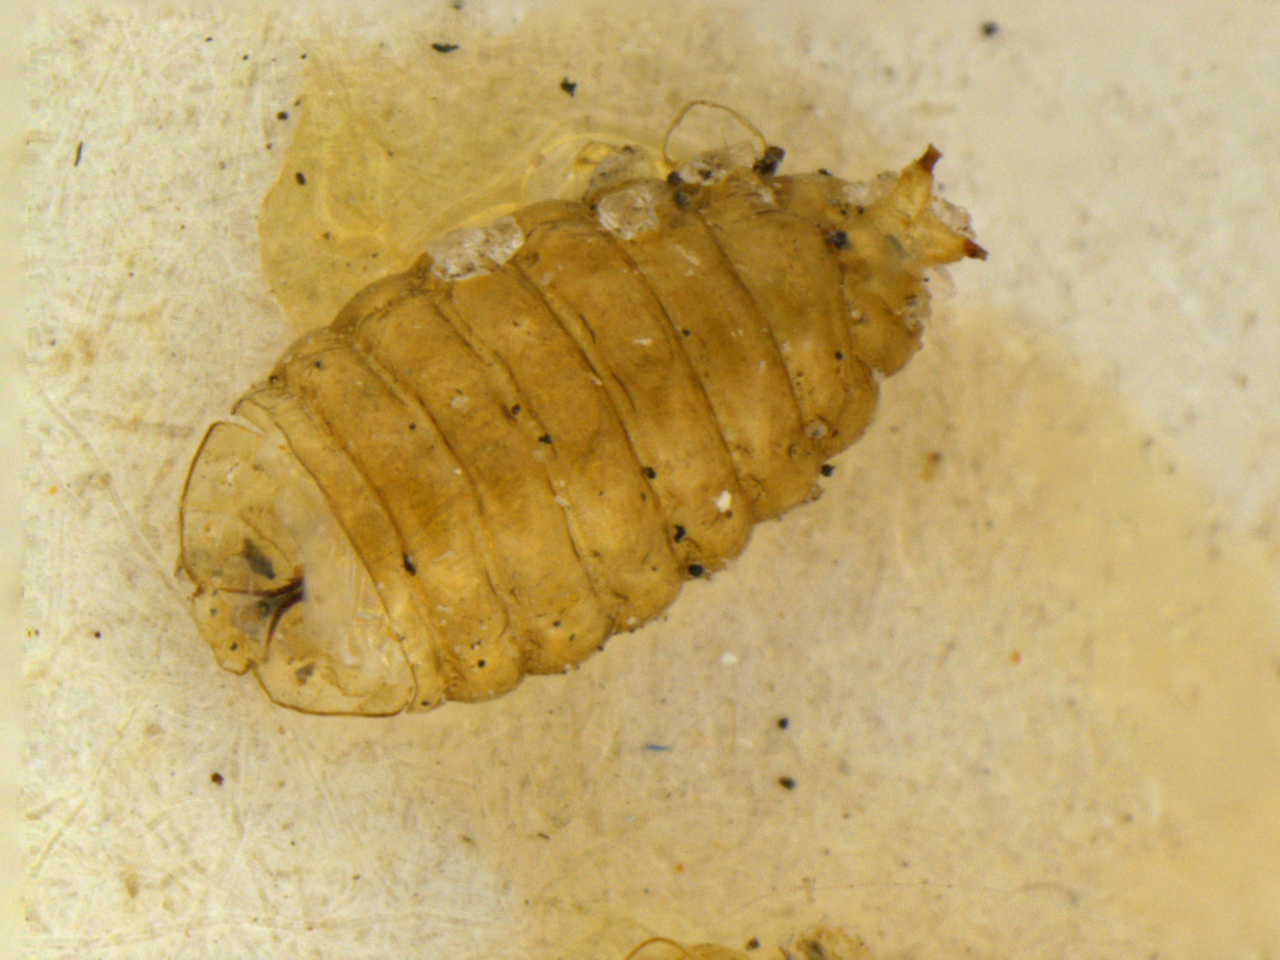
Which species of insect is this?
Liriomyza blechi
